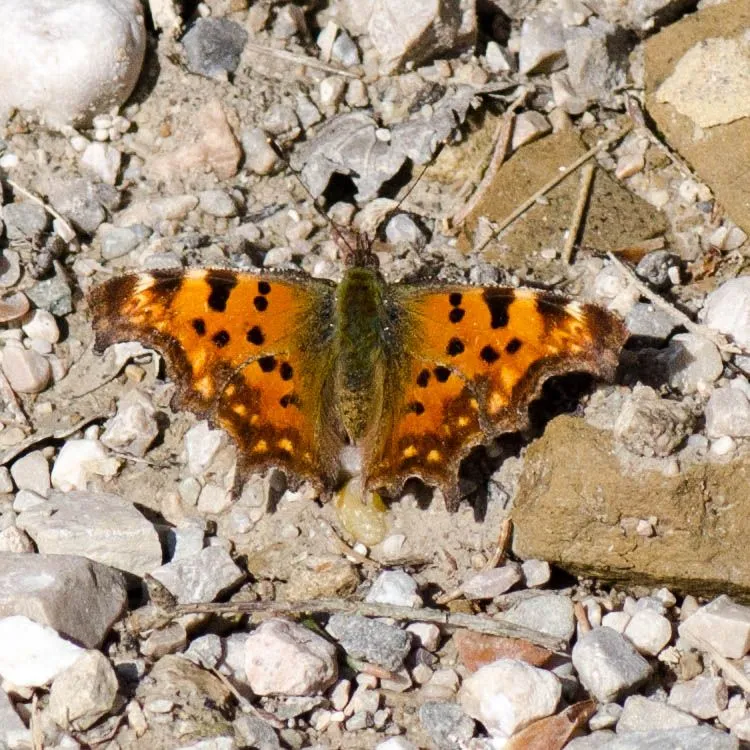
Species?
Polygonia c-album
